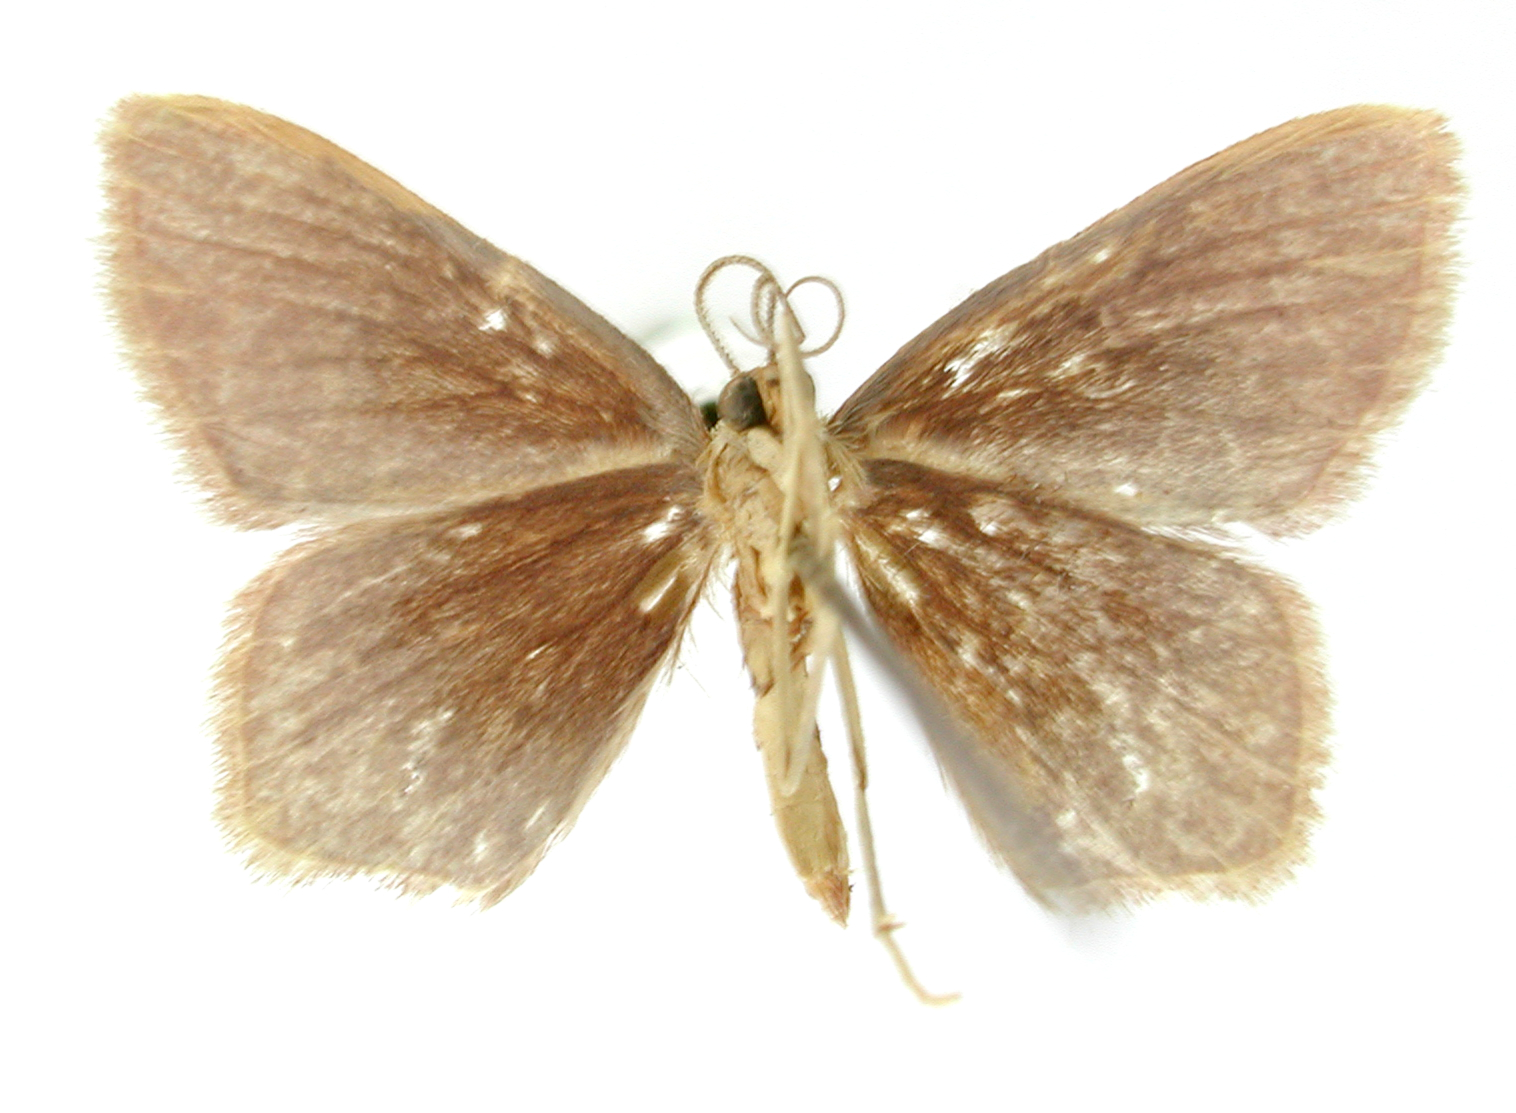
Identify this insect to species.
Calyptocome catagompha
